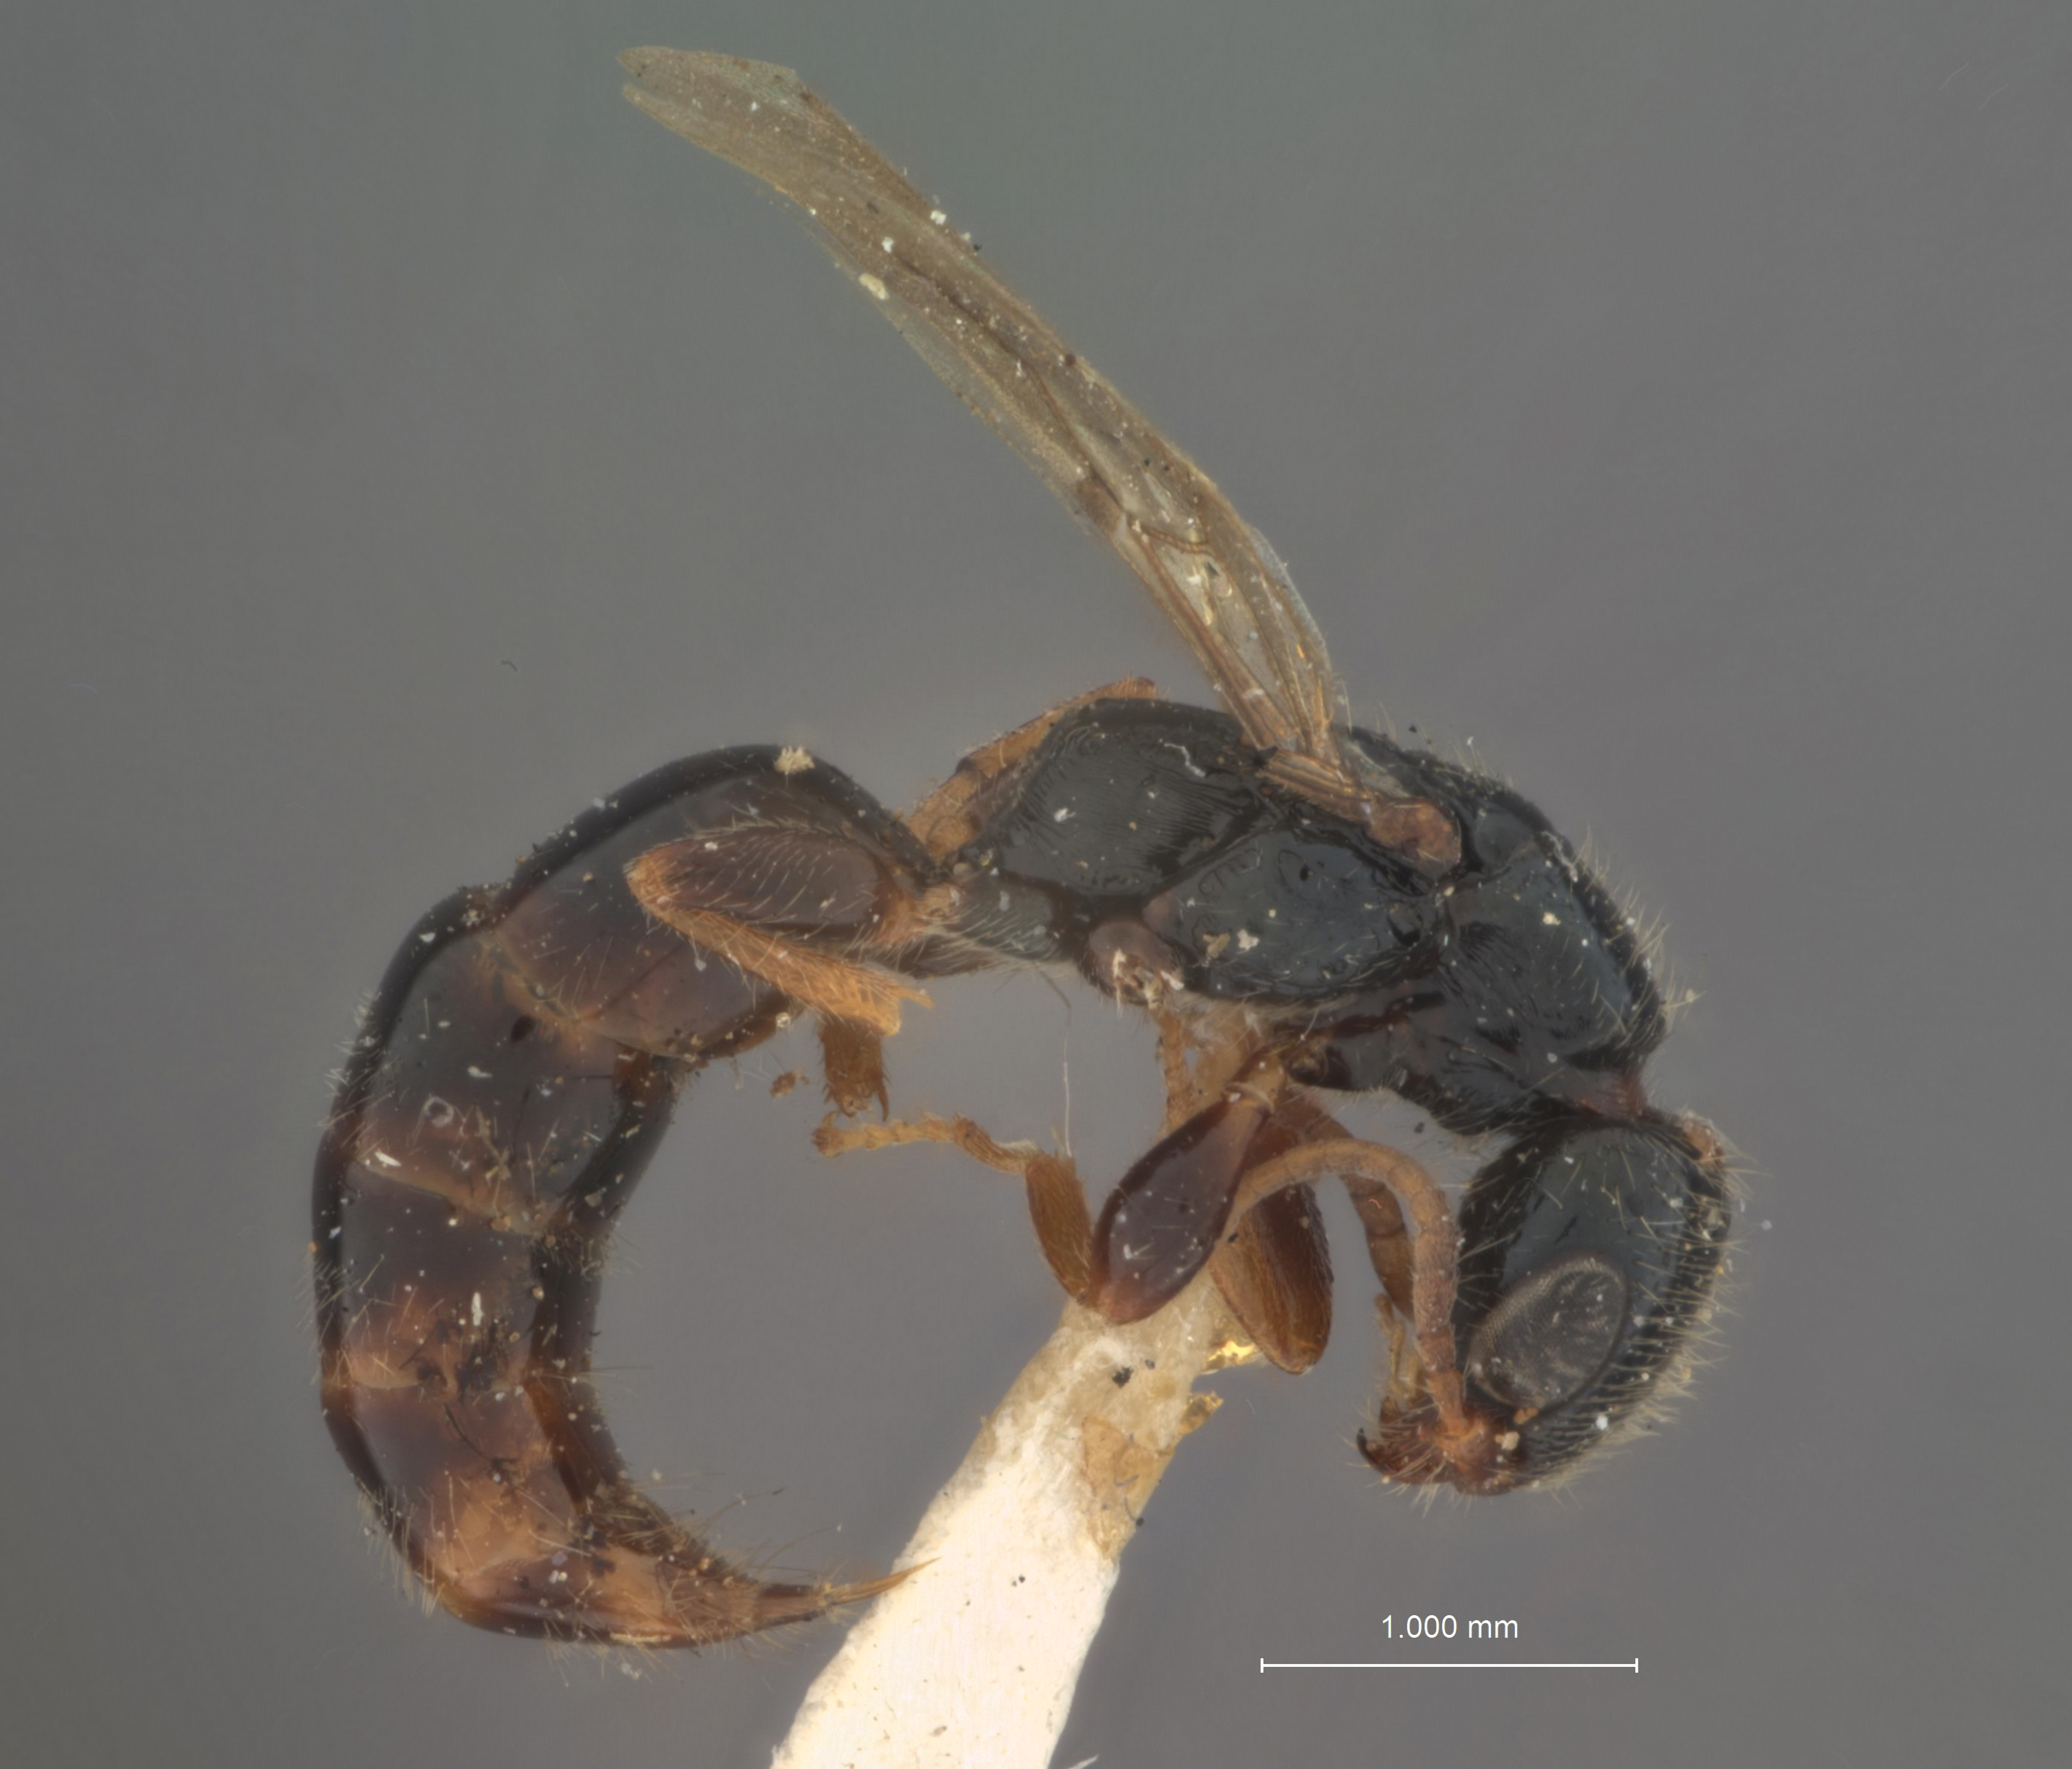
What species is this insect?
Rhabdepyris bridwelli
